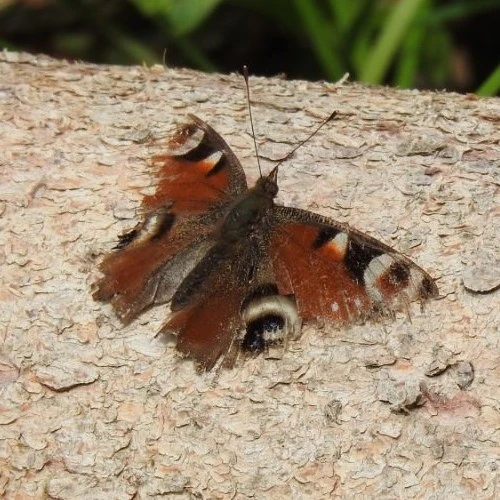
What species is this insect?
Aglais io
